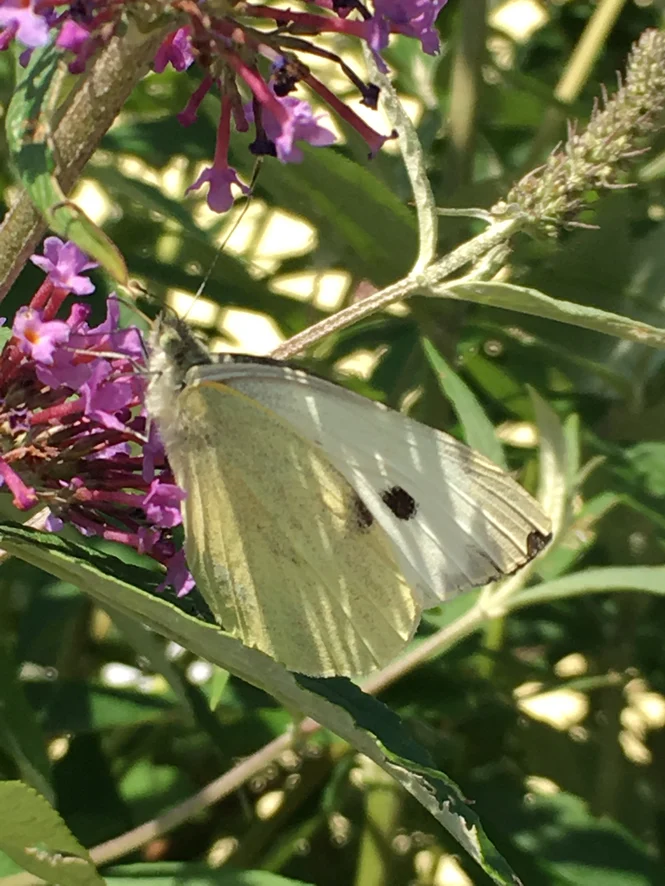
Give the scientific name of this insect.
Pieris brassicae
